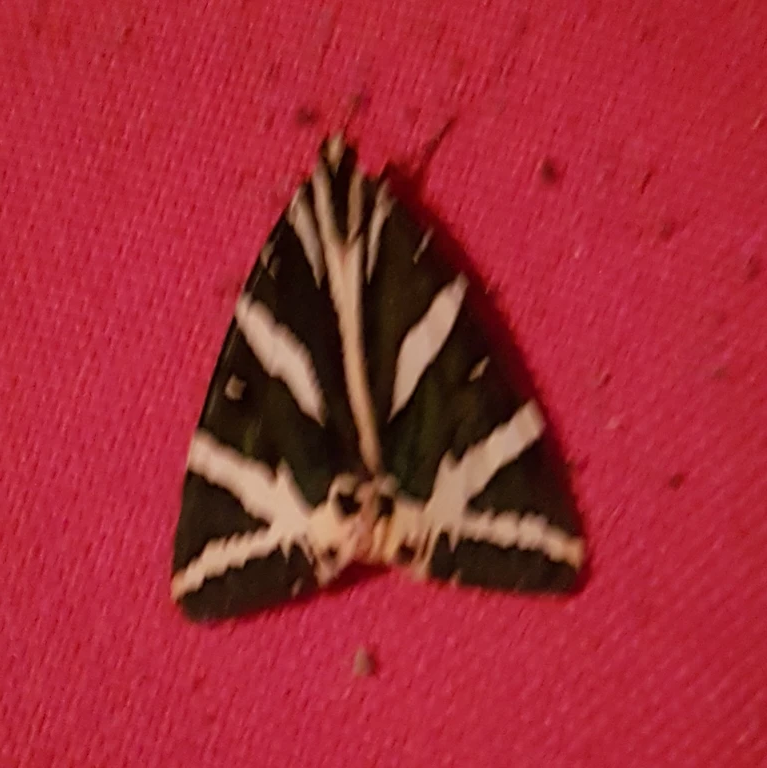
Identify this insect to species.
Euplagia quadripunctaria
